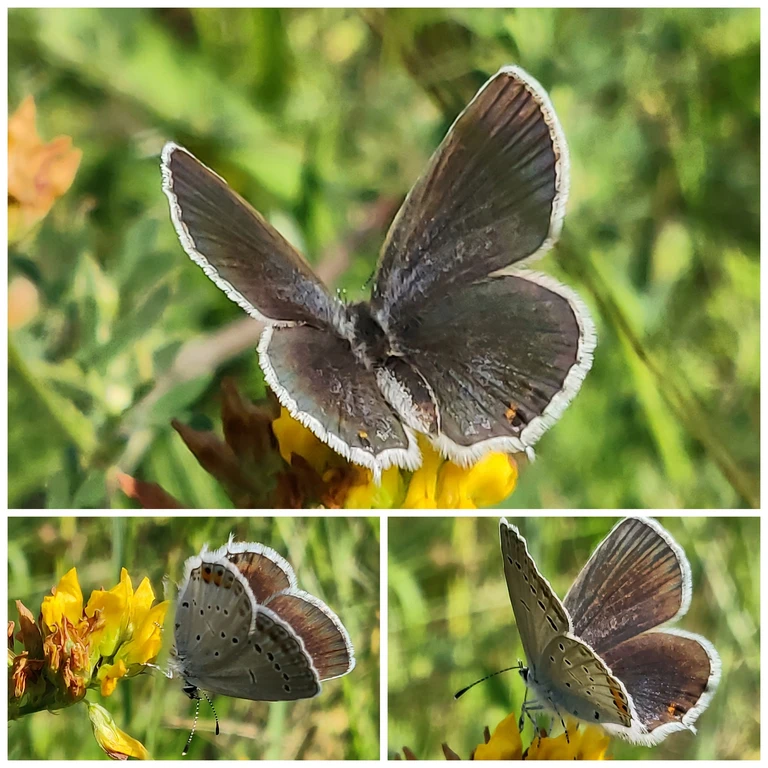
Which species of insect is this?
Cupido argiades (also Elkalyce argiades)
